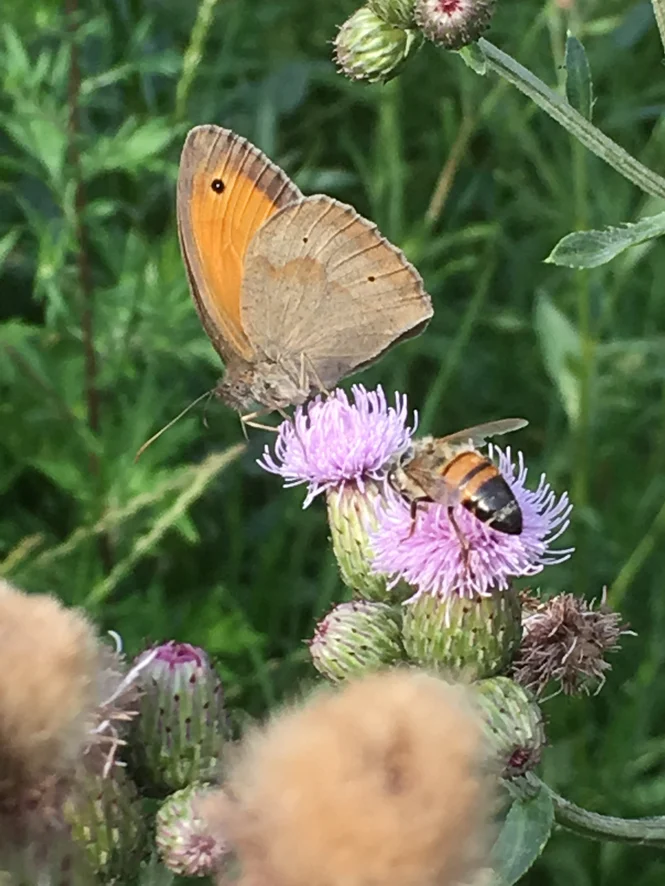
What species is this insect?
Maniola jurtina
